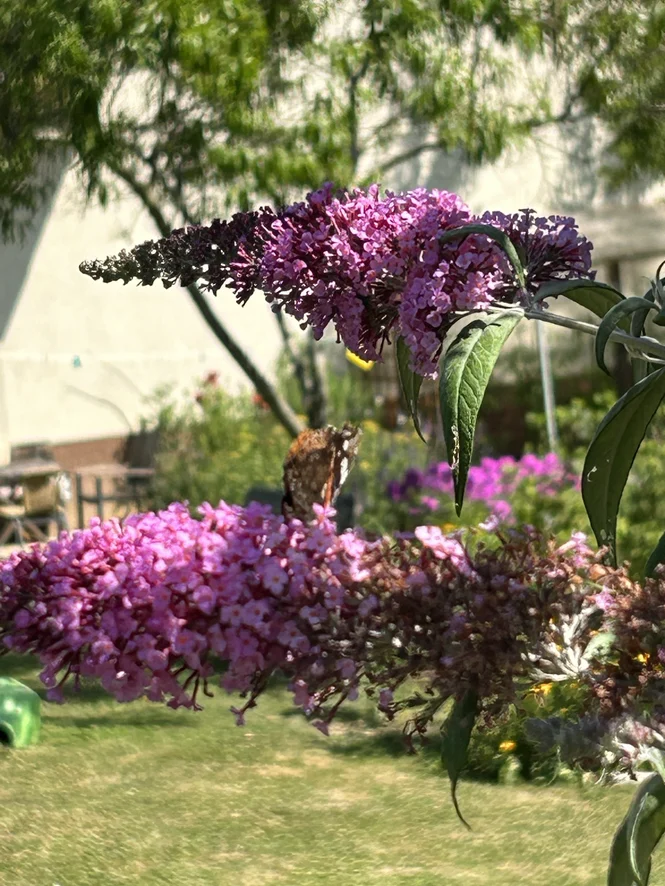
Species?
Vanessa atalanta
